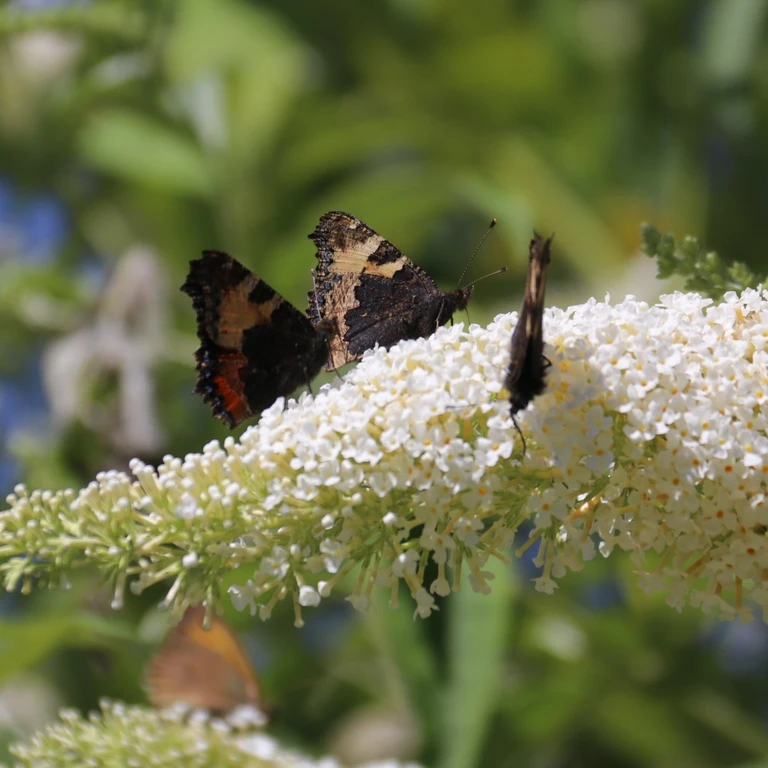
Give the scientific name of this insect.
Aglais urticae
